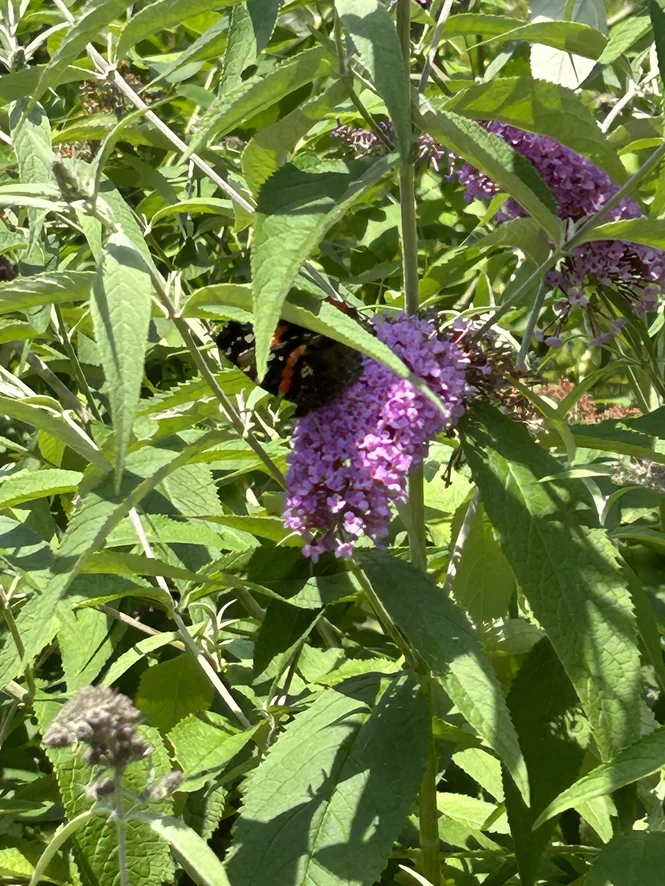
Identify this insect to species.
Vanessa atalanta
